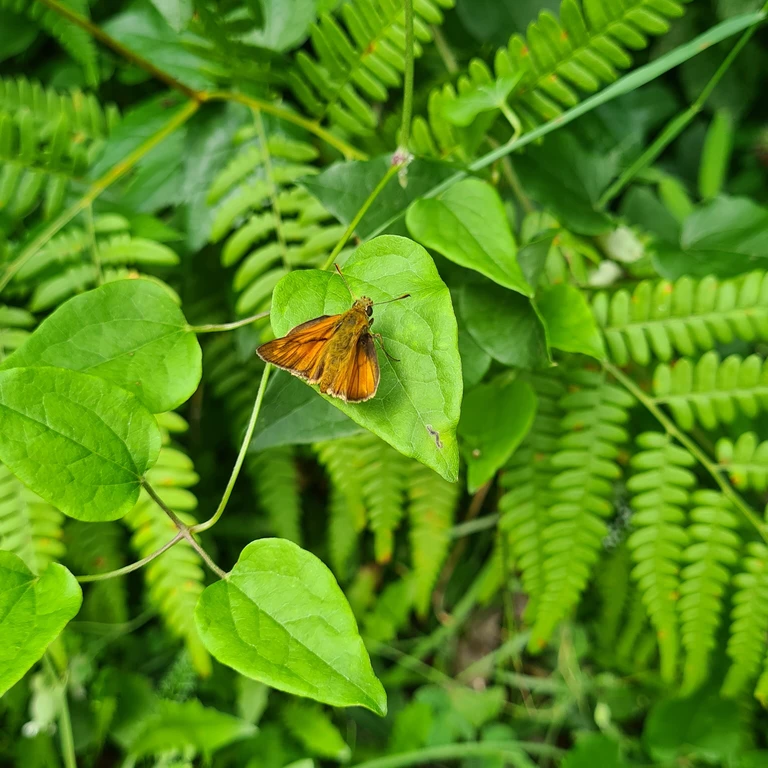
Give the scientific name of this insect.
Ochlodes sylvanus (also Ochlodes venata)
